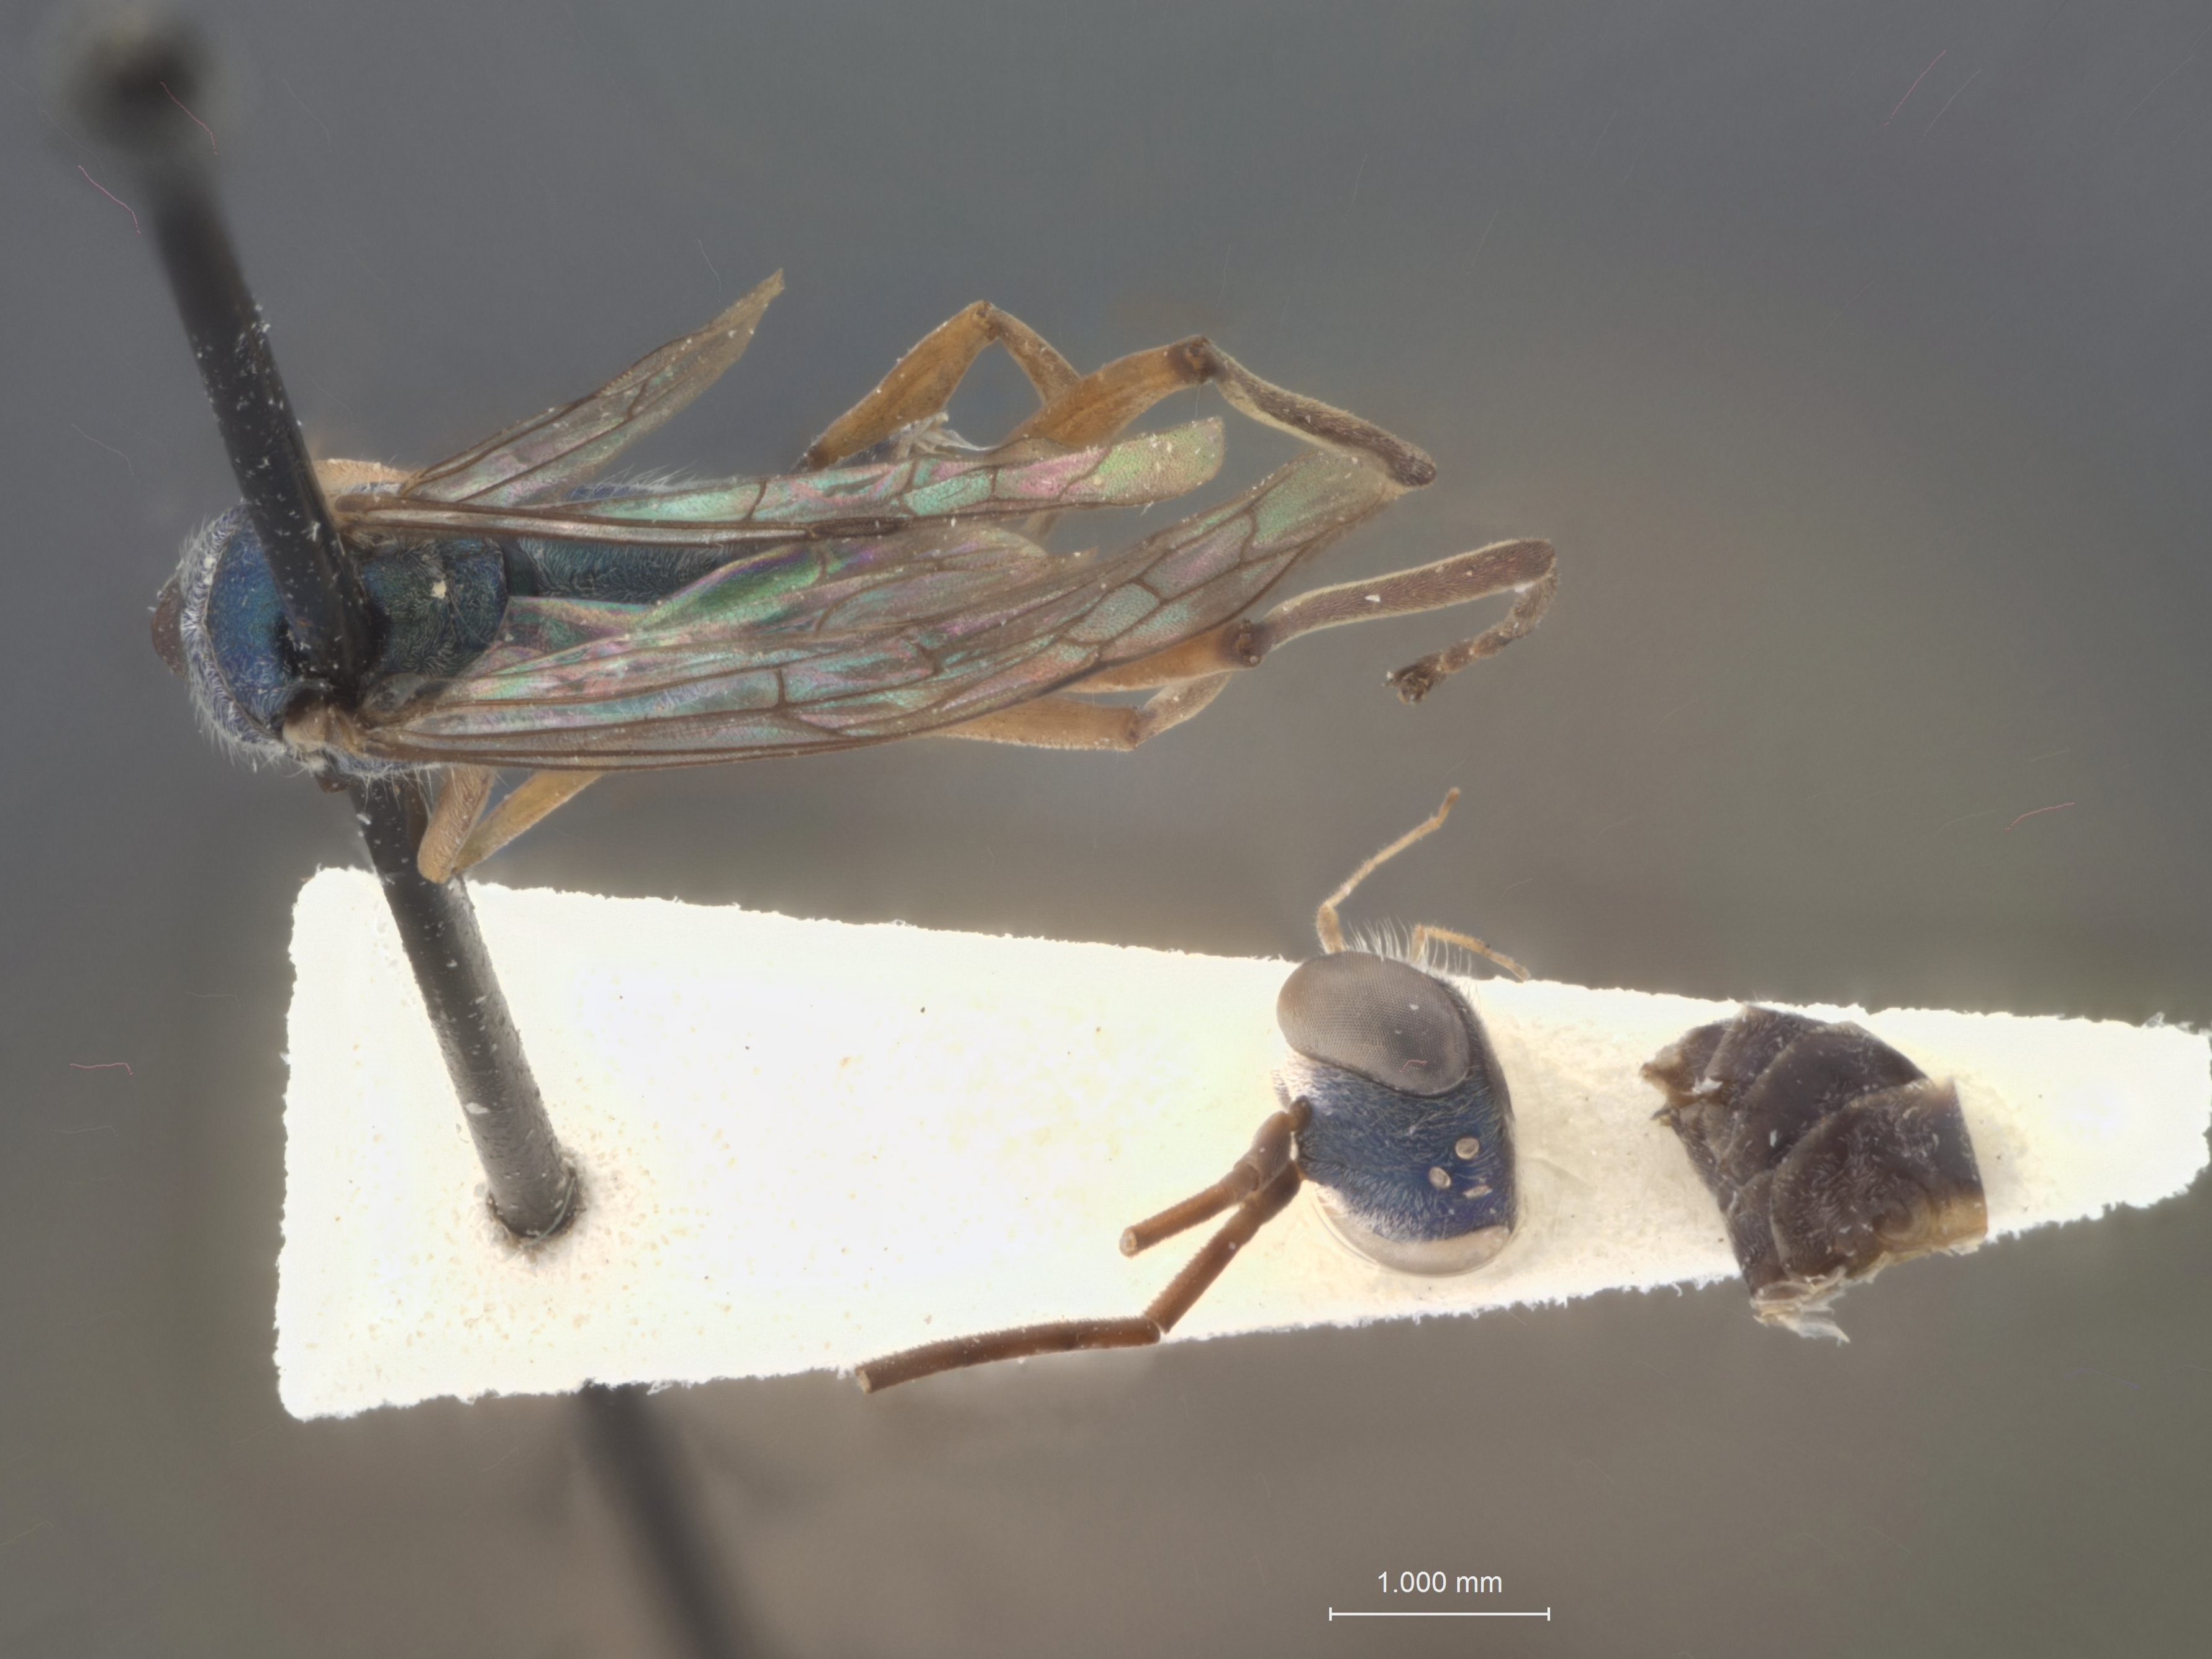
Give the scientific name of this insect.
Auplopus stagei
